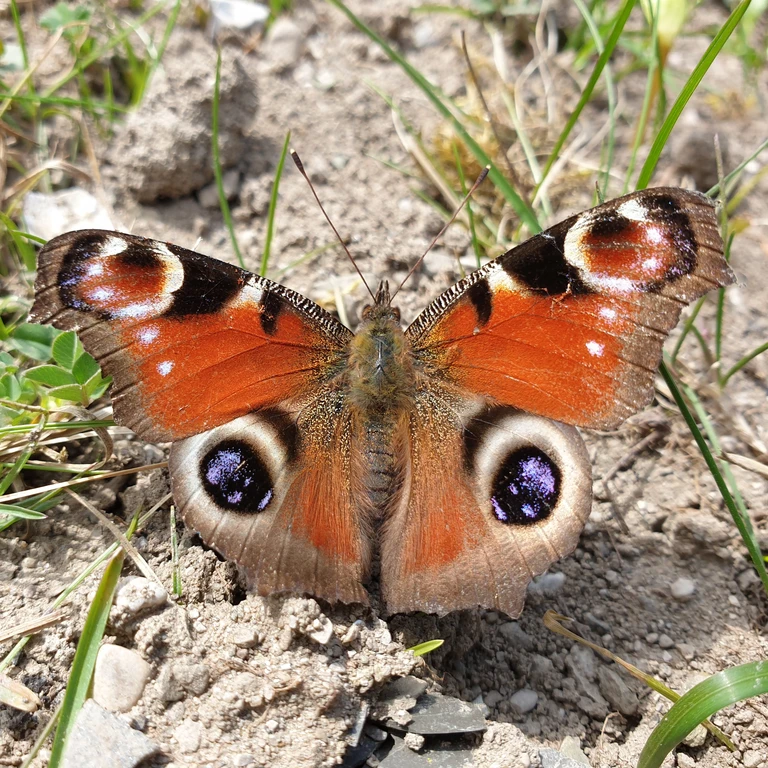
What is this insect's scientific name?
Aglais io
